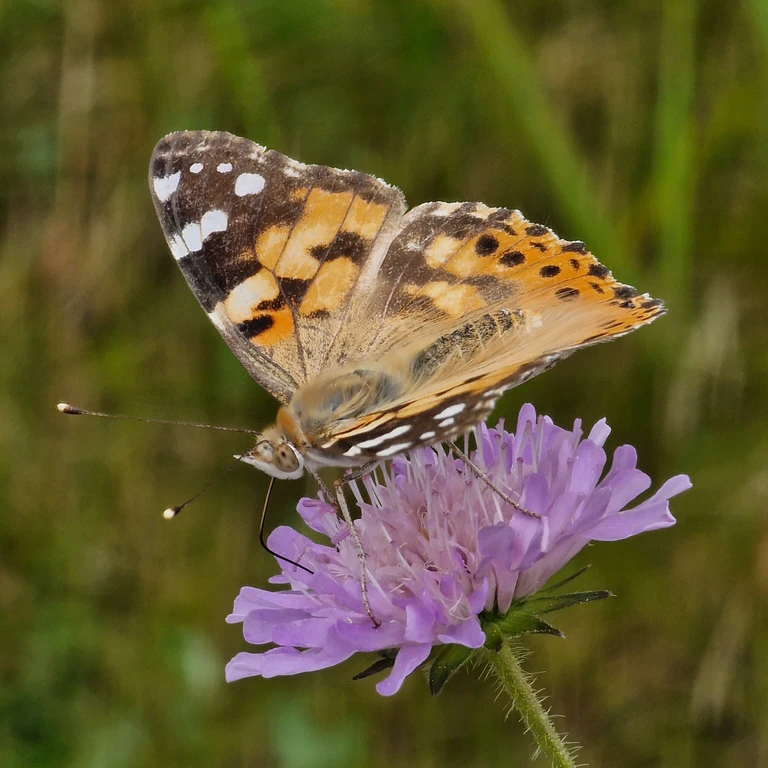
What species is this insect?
Vanessa cardui
